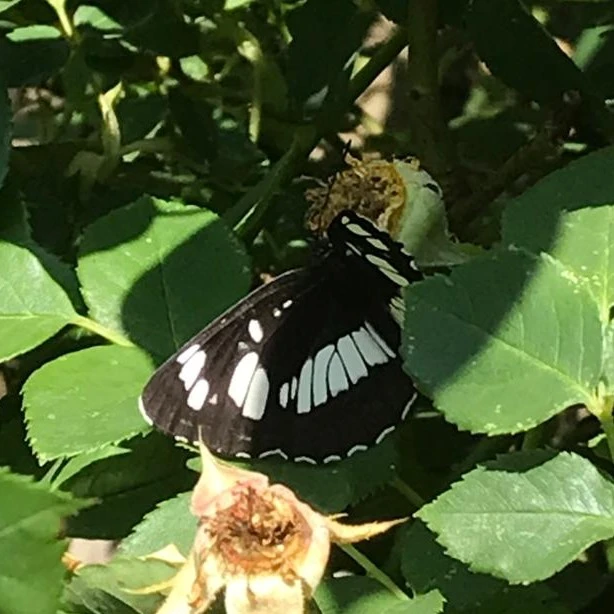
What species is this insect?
Neptis rivularis
